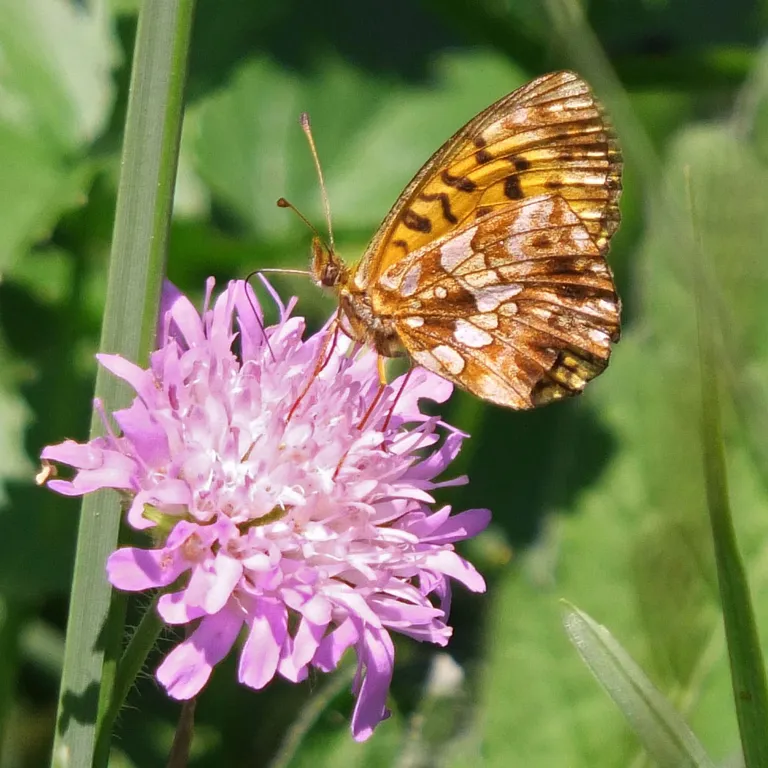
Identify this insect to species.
Boloria dia
